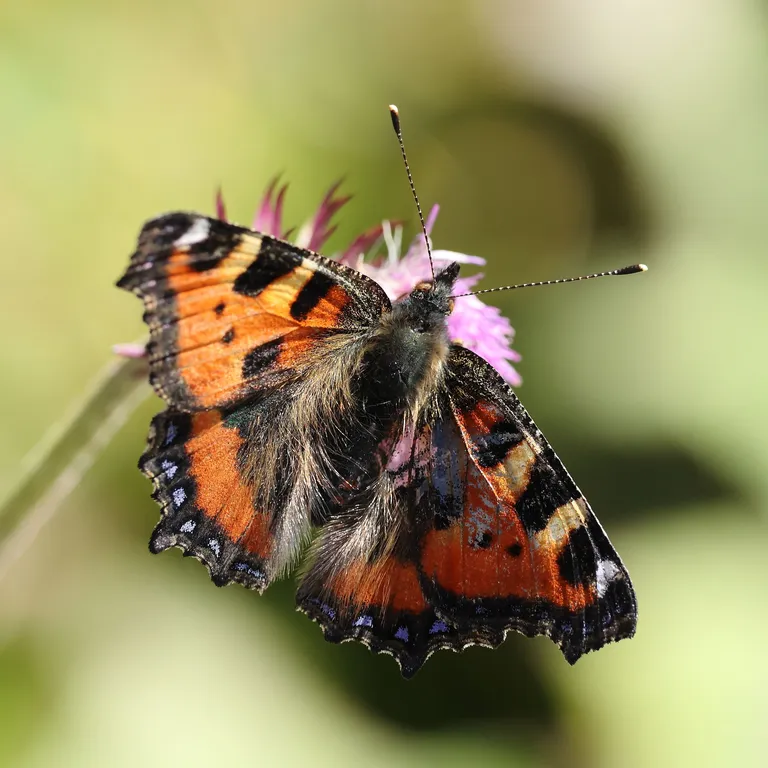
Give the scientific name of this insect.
Aglais urticae
